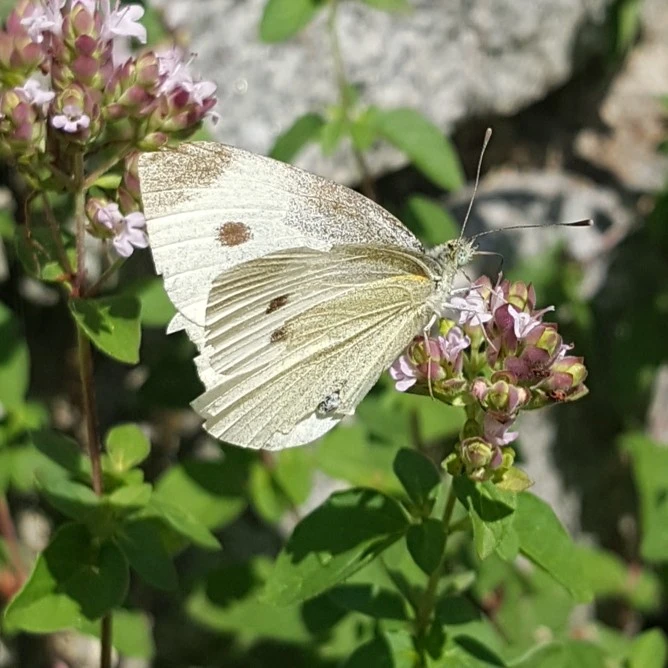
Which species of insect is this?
Pieris rapae
